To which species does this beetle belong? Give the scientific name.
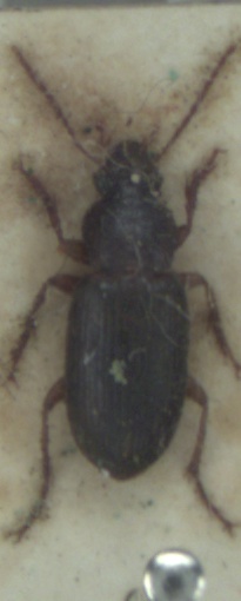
Ophonus puncticeps
